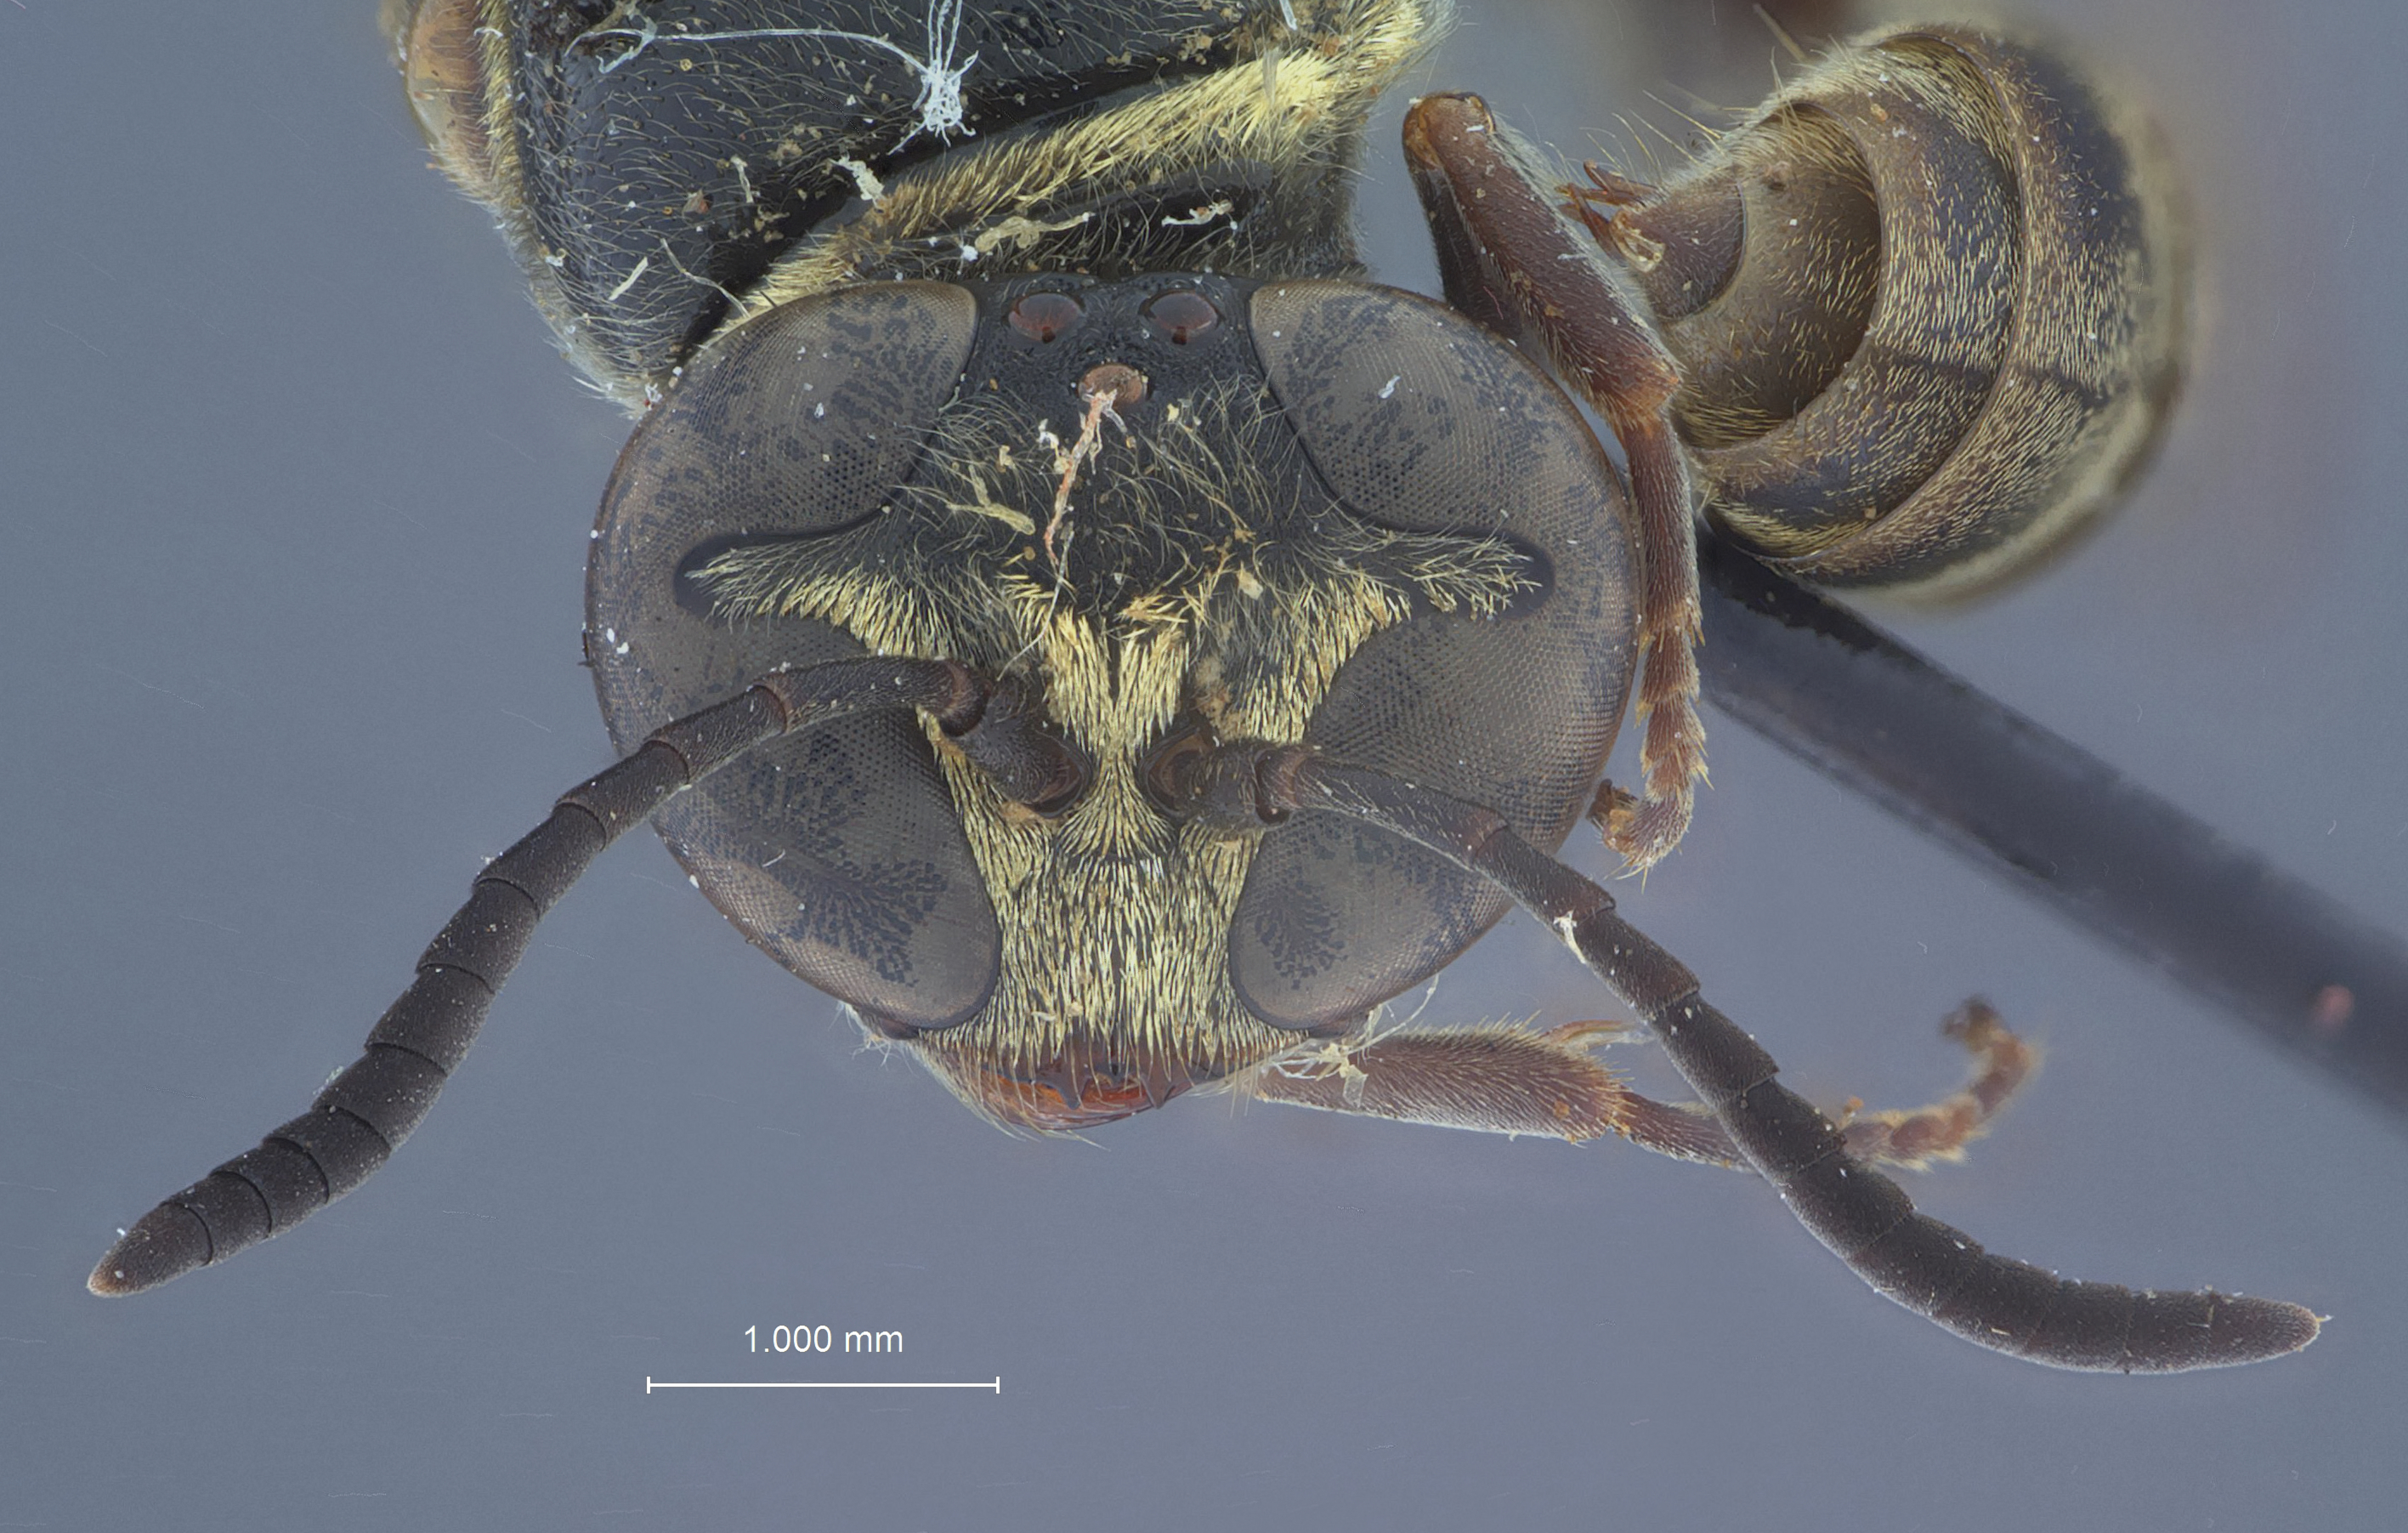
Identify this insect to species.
Trypoxylon triodon
